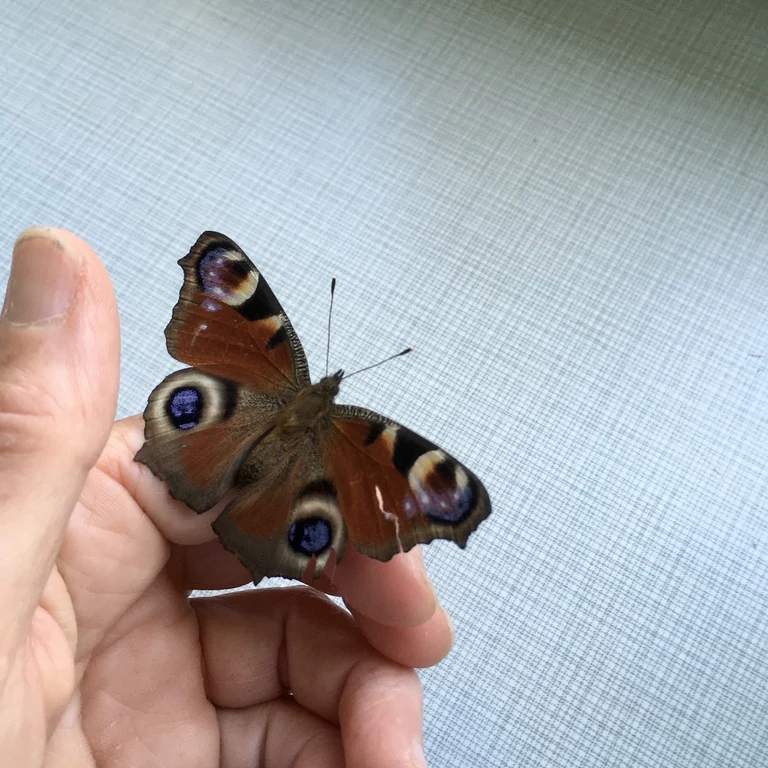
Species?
Aglais io
